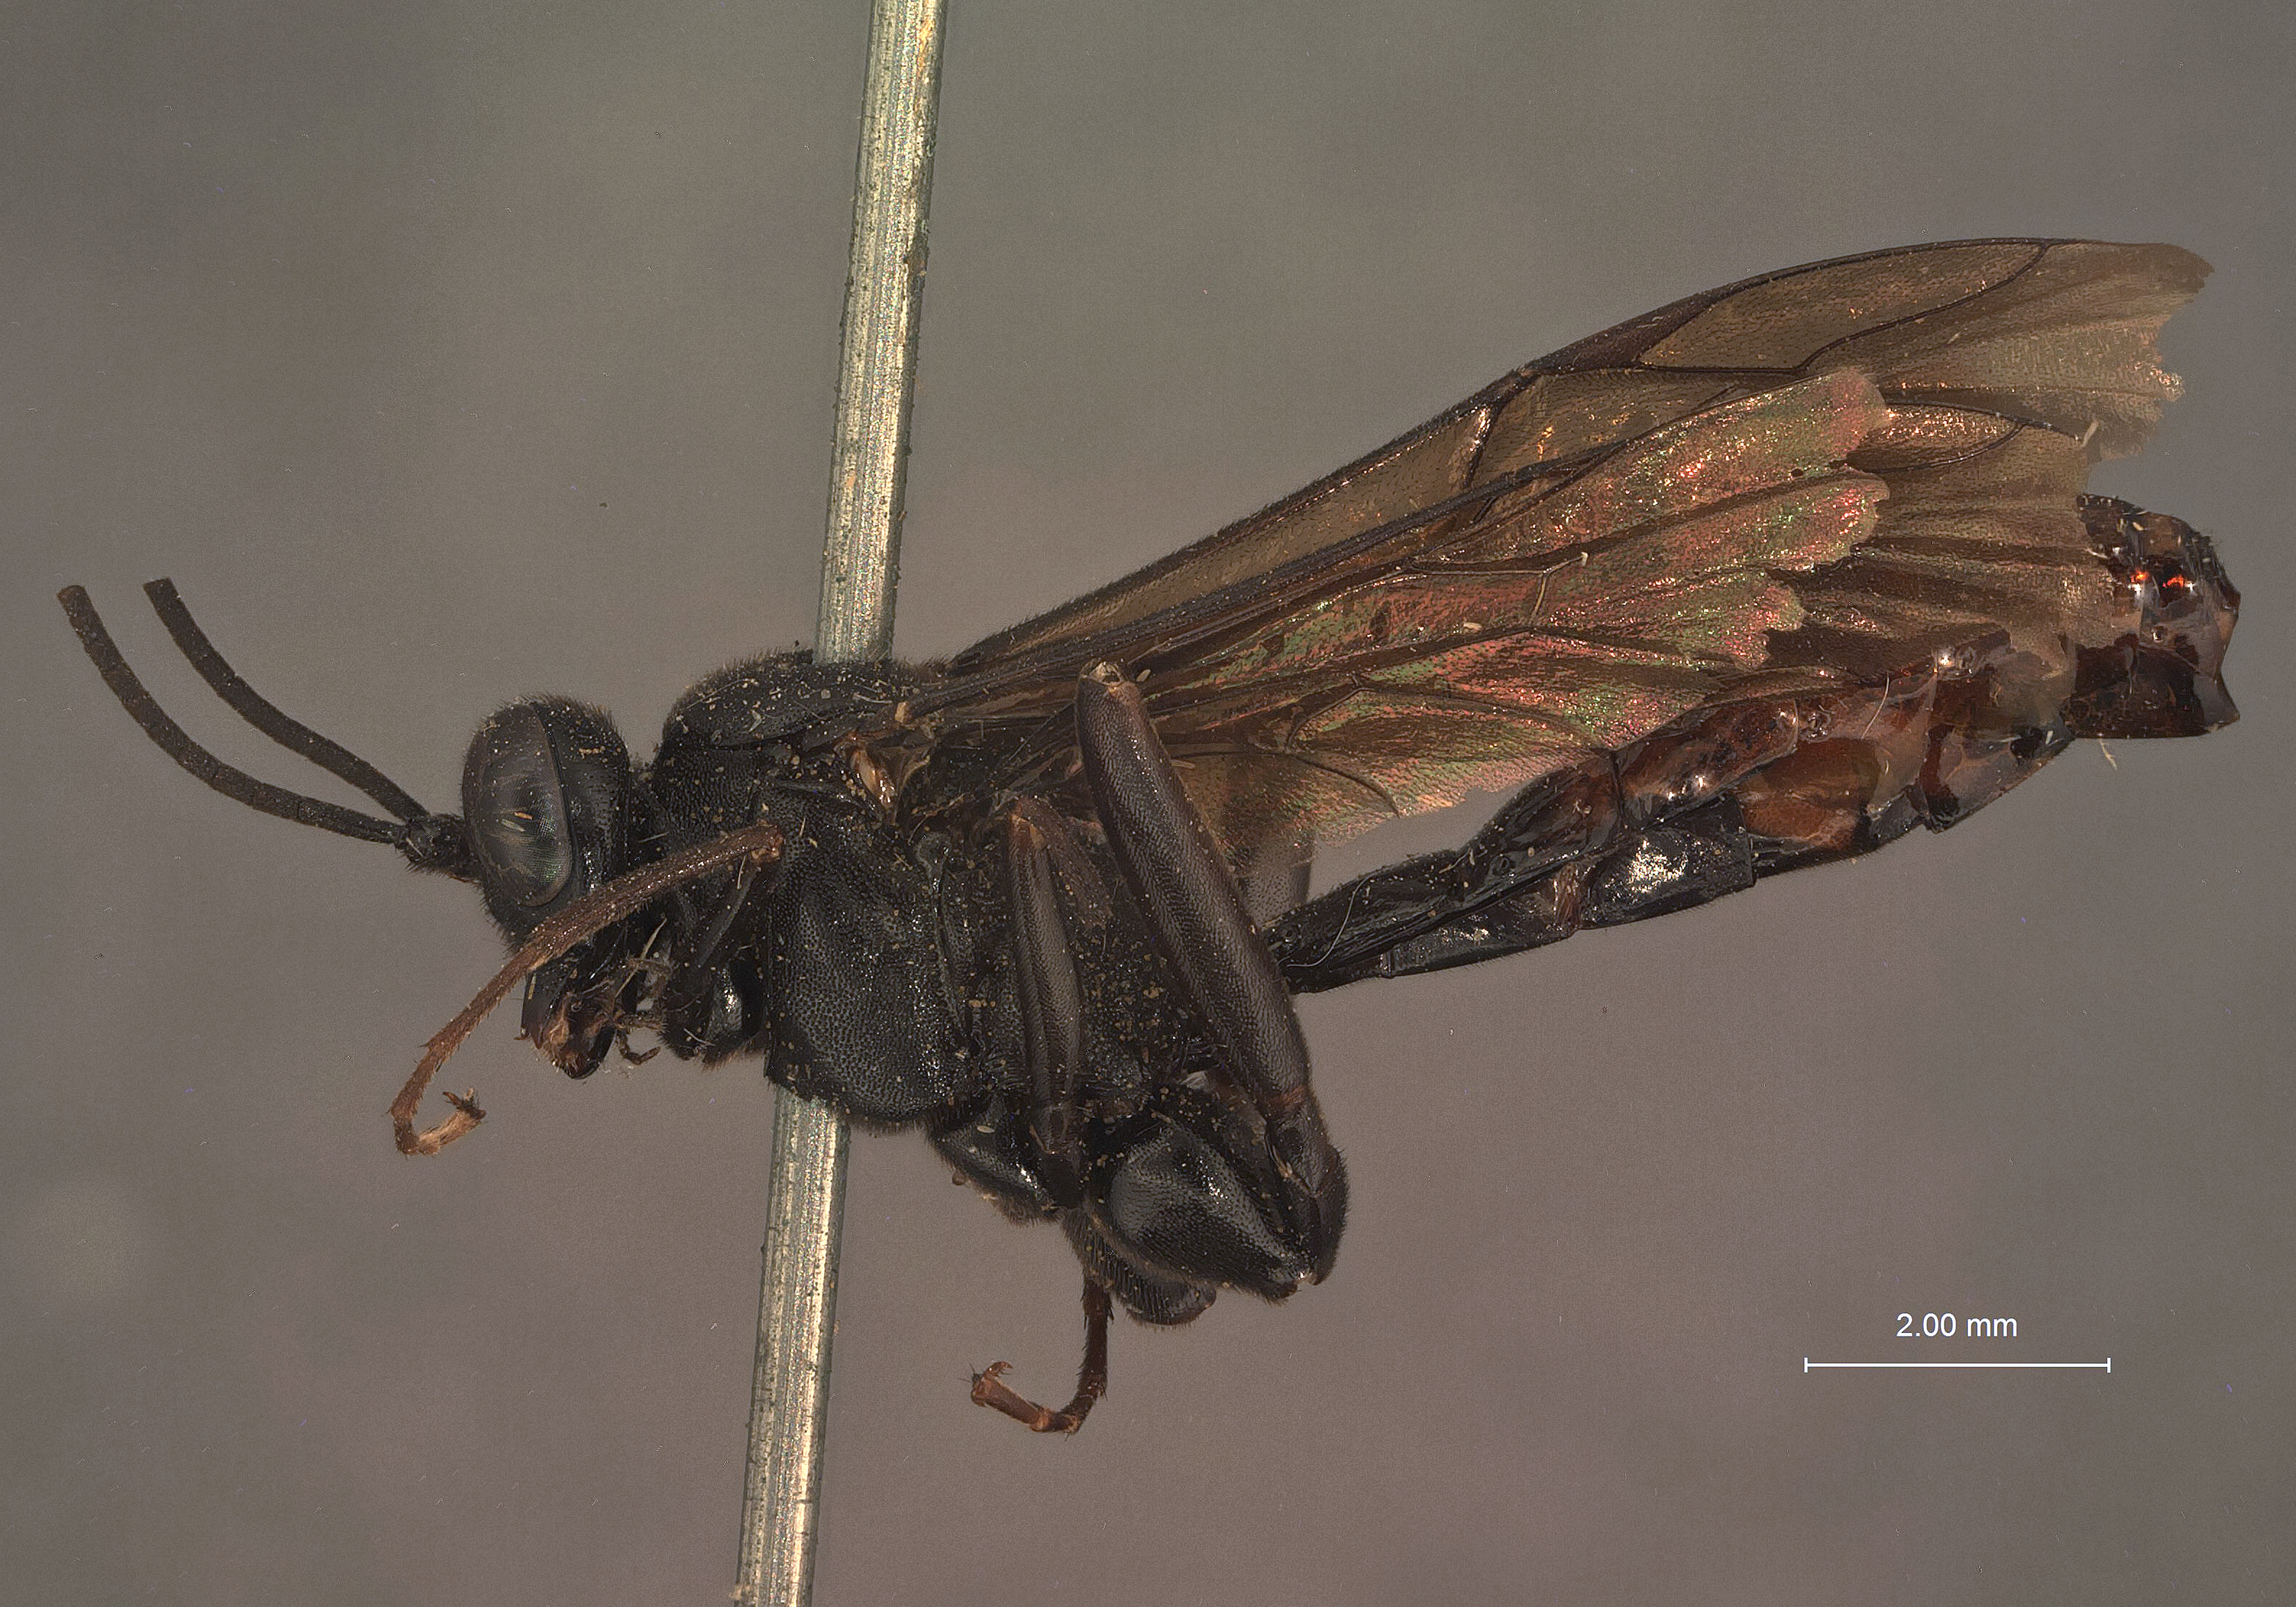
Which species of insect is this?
Exetastes concoloripes
